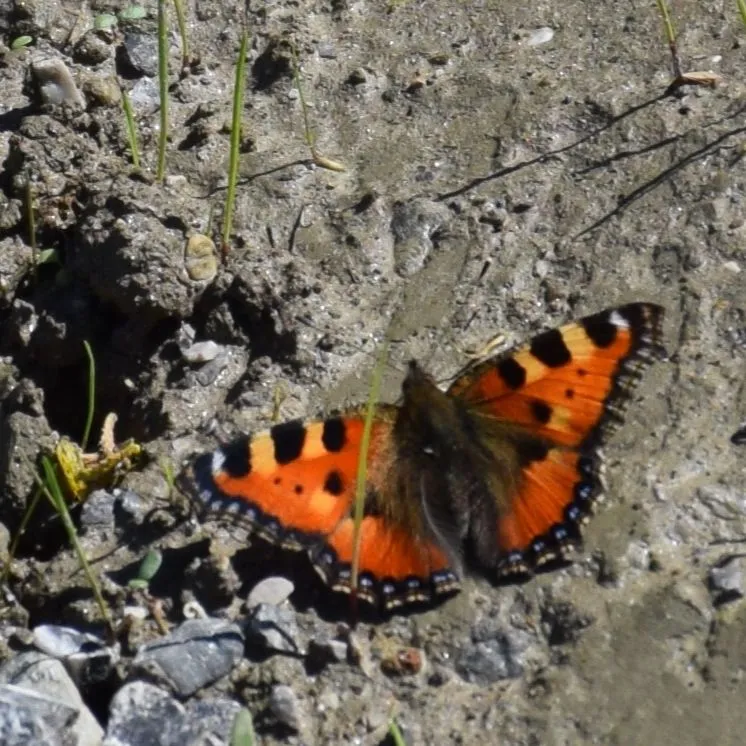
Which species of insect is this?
Aglais urticae
